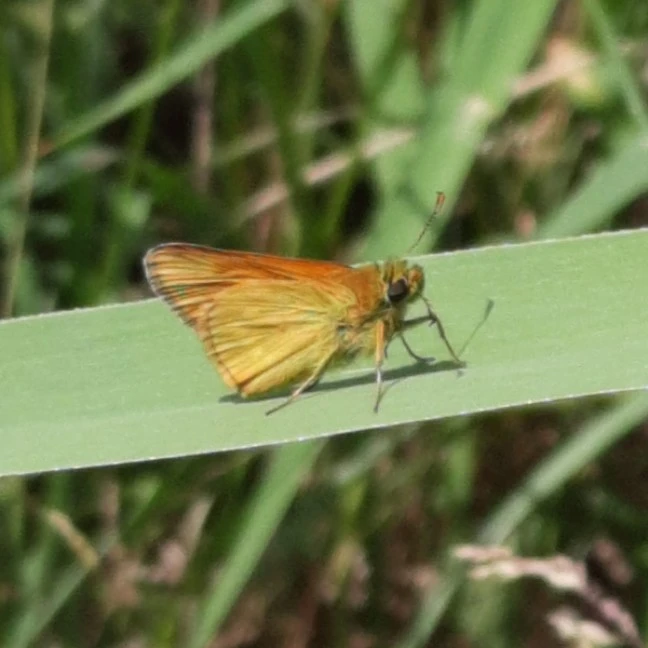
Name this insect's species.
Ochlodes sylvanus (also Ochlodes venata)
